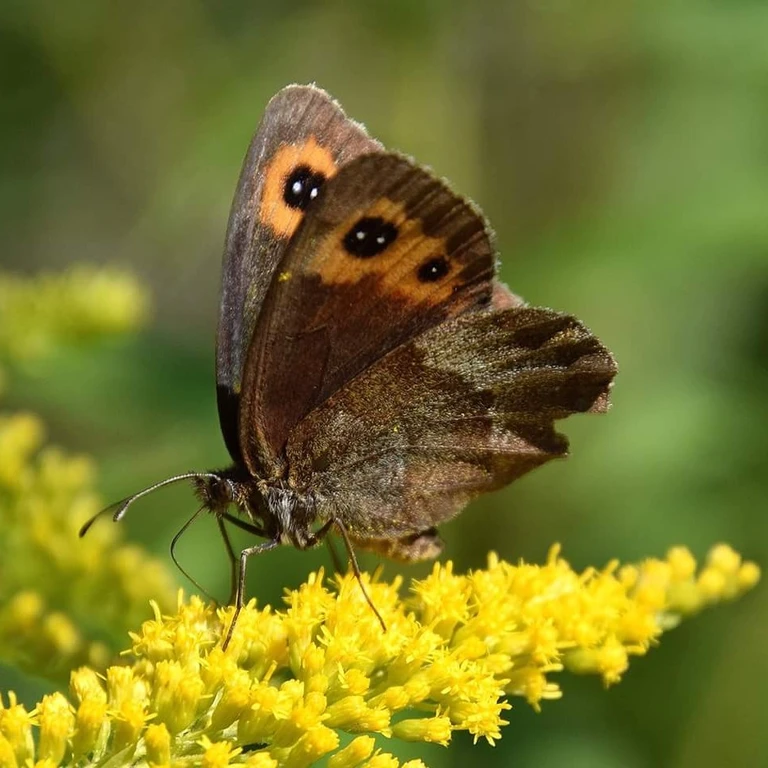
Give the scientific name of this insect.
Erebia aethiops
